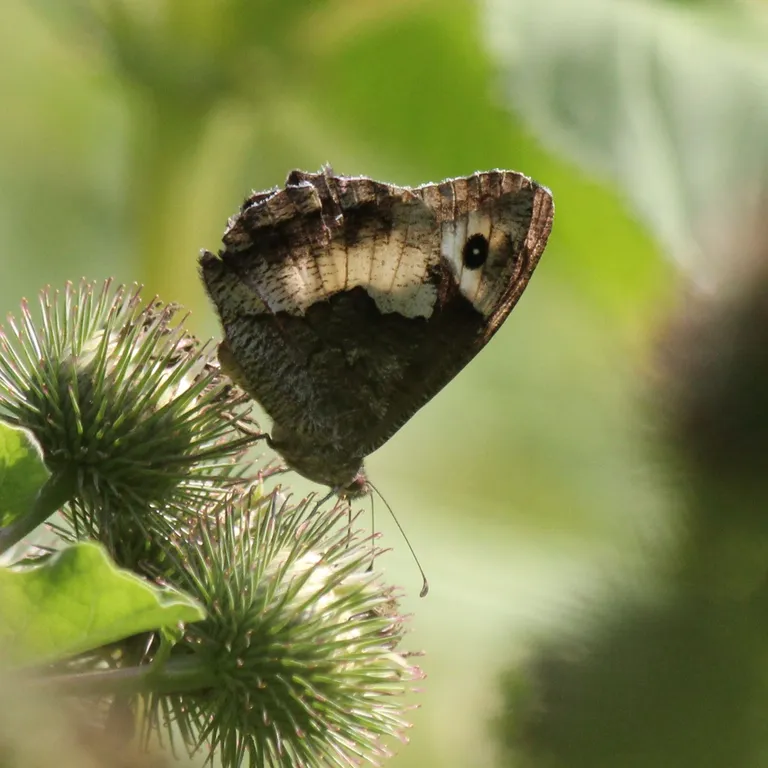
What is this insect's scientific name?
Hipparchia alcyone
